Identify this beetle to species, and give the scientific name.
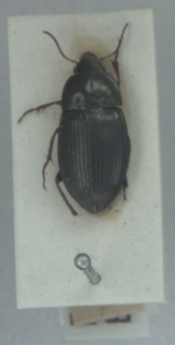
Amara similata
